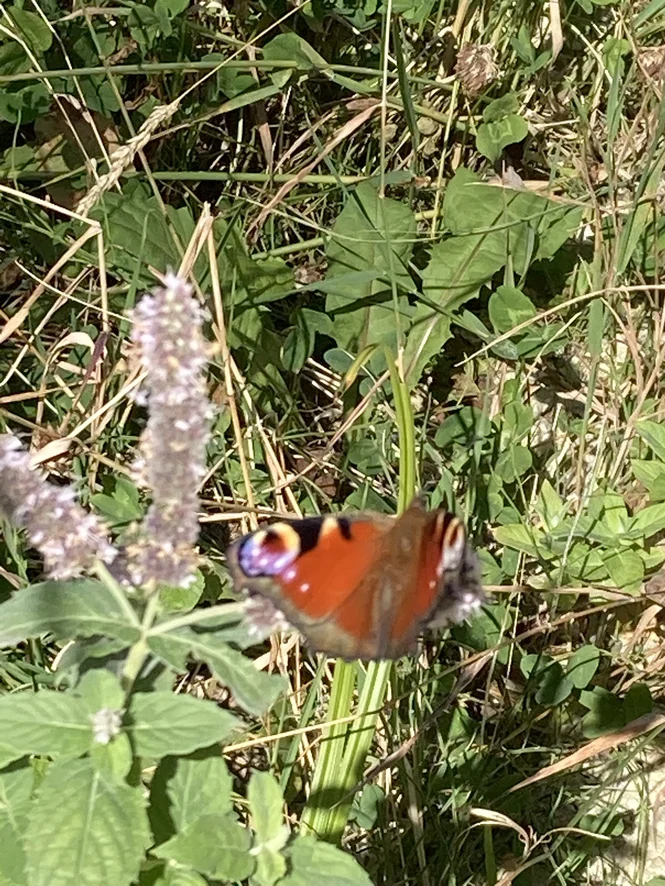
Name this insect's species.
Aglais io
